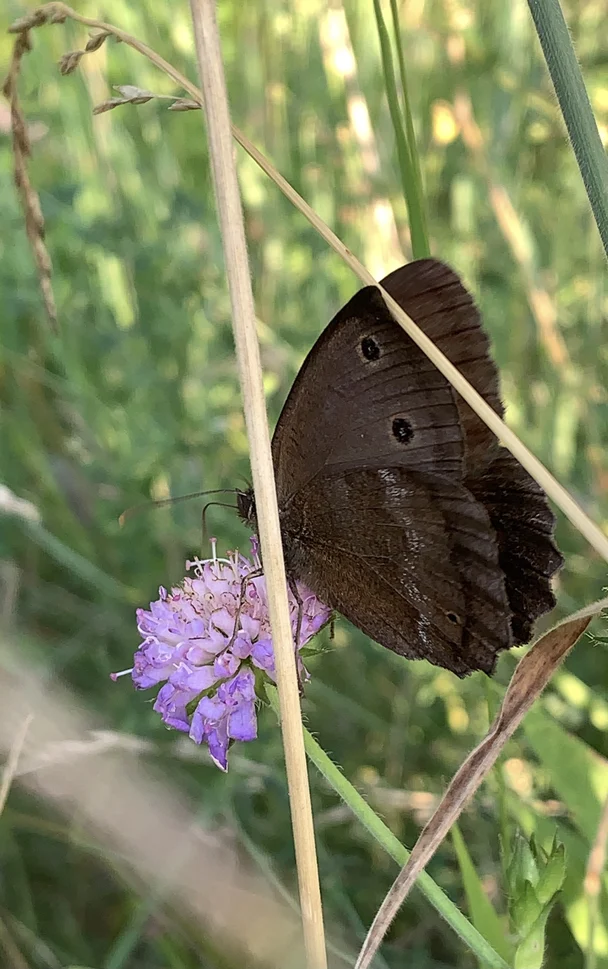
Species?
Minois dryas
